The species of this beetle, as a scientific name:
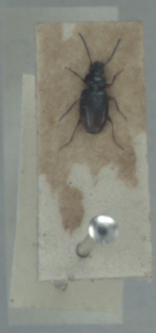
Bembidion guttula
